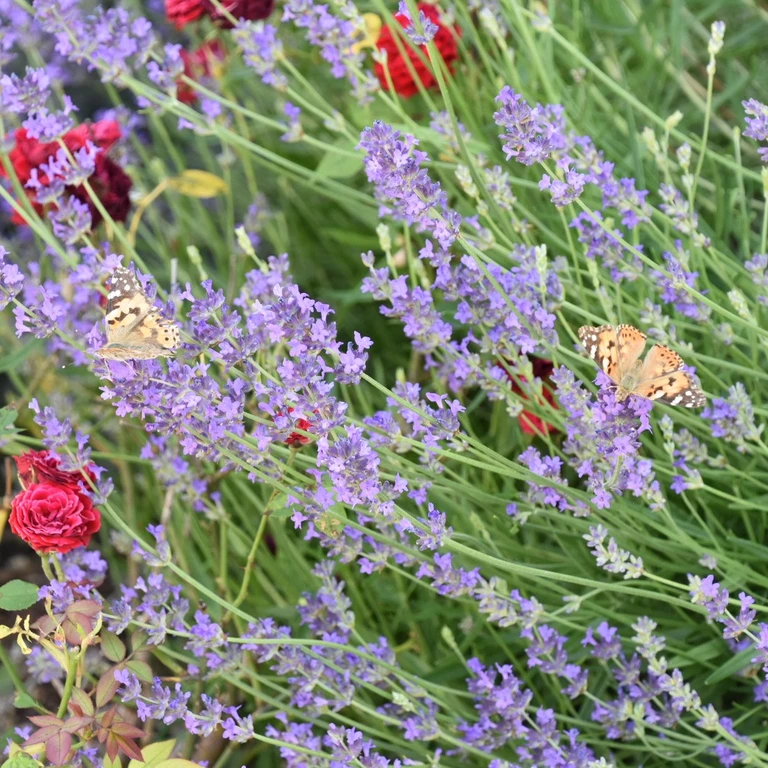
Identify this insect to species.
Vanessa cardui
